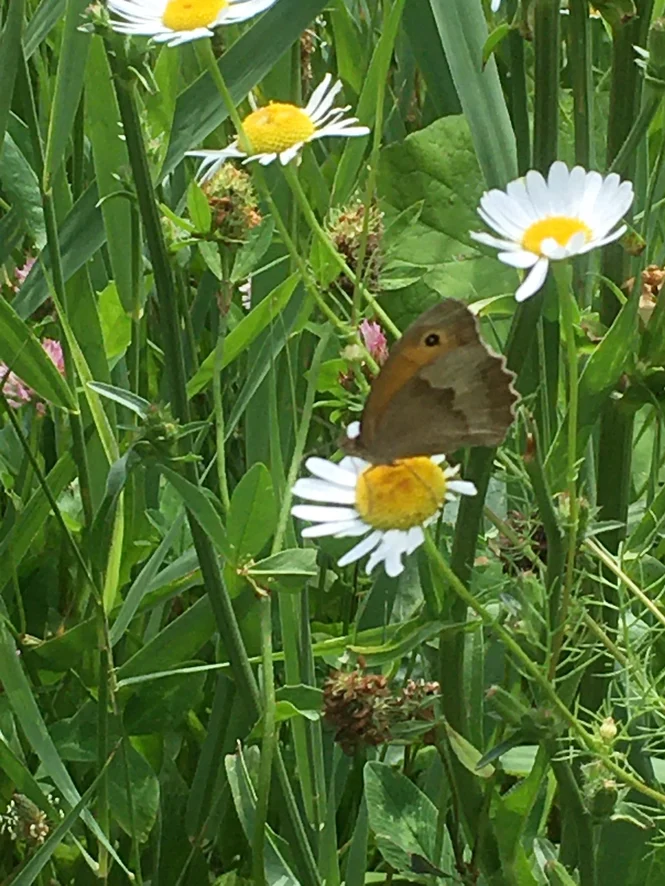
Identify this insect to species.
Maniola jurtina
